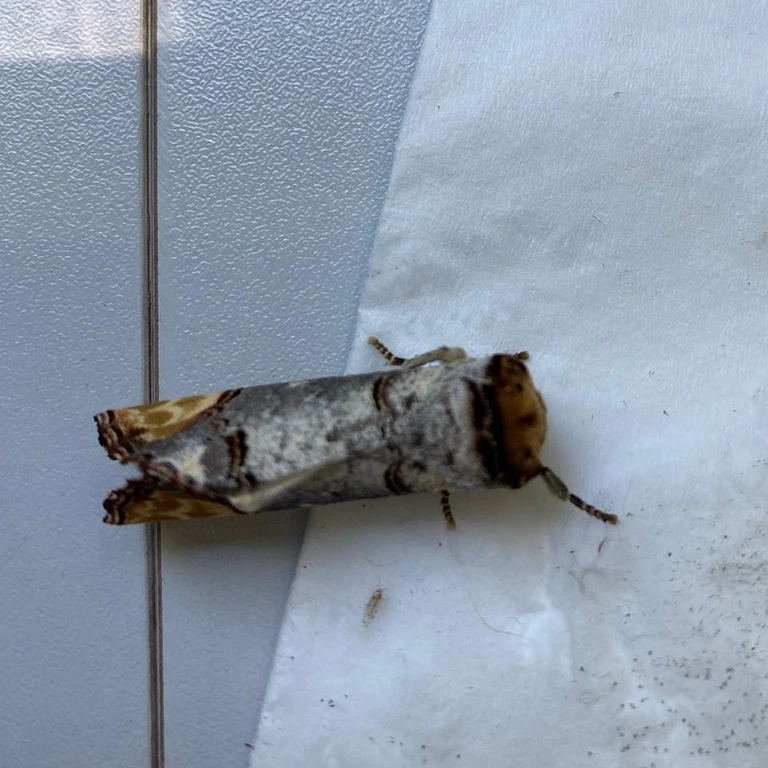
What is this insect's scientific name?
Phalera bucephala
